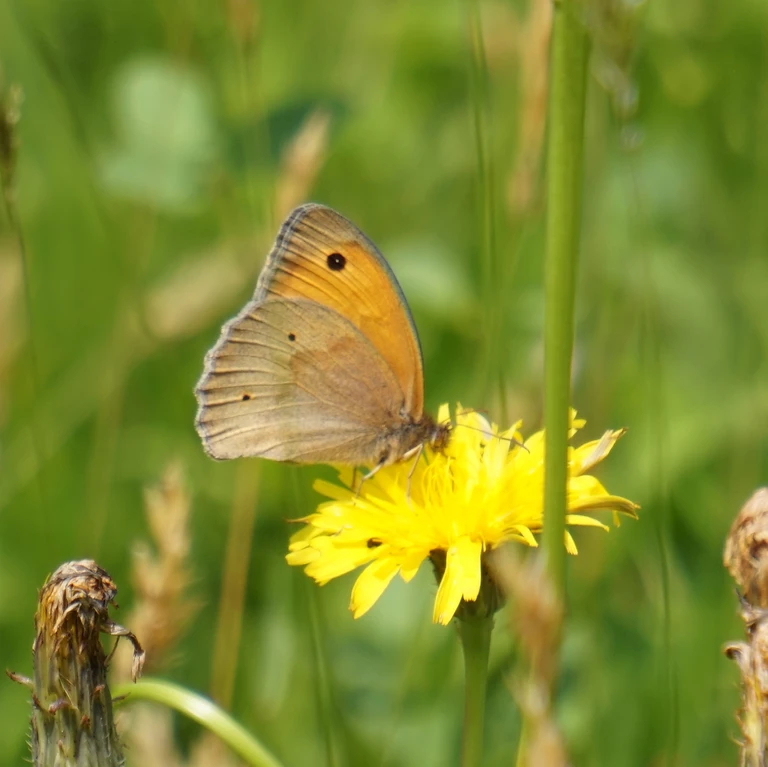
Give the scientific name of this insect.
Maniola jurtina
